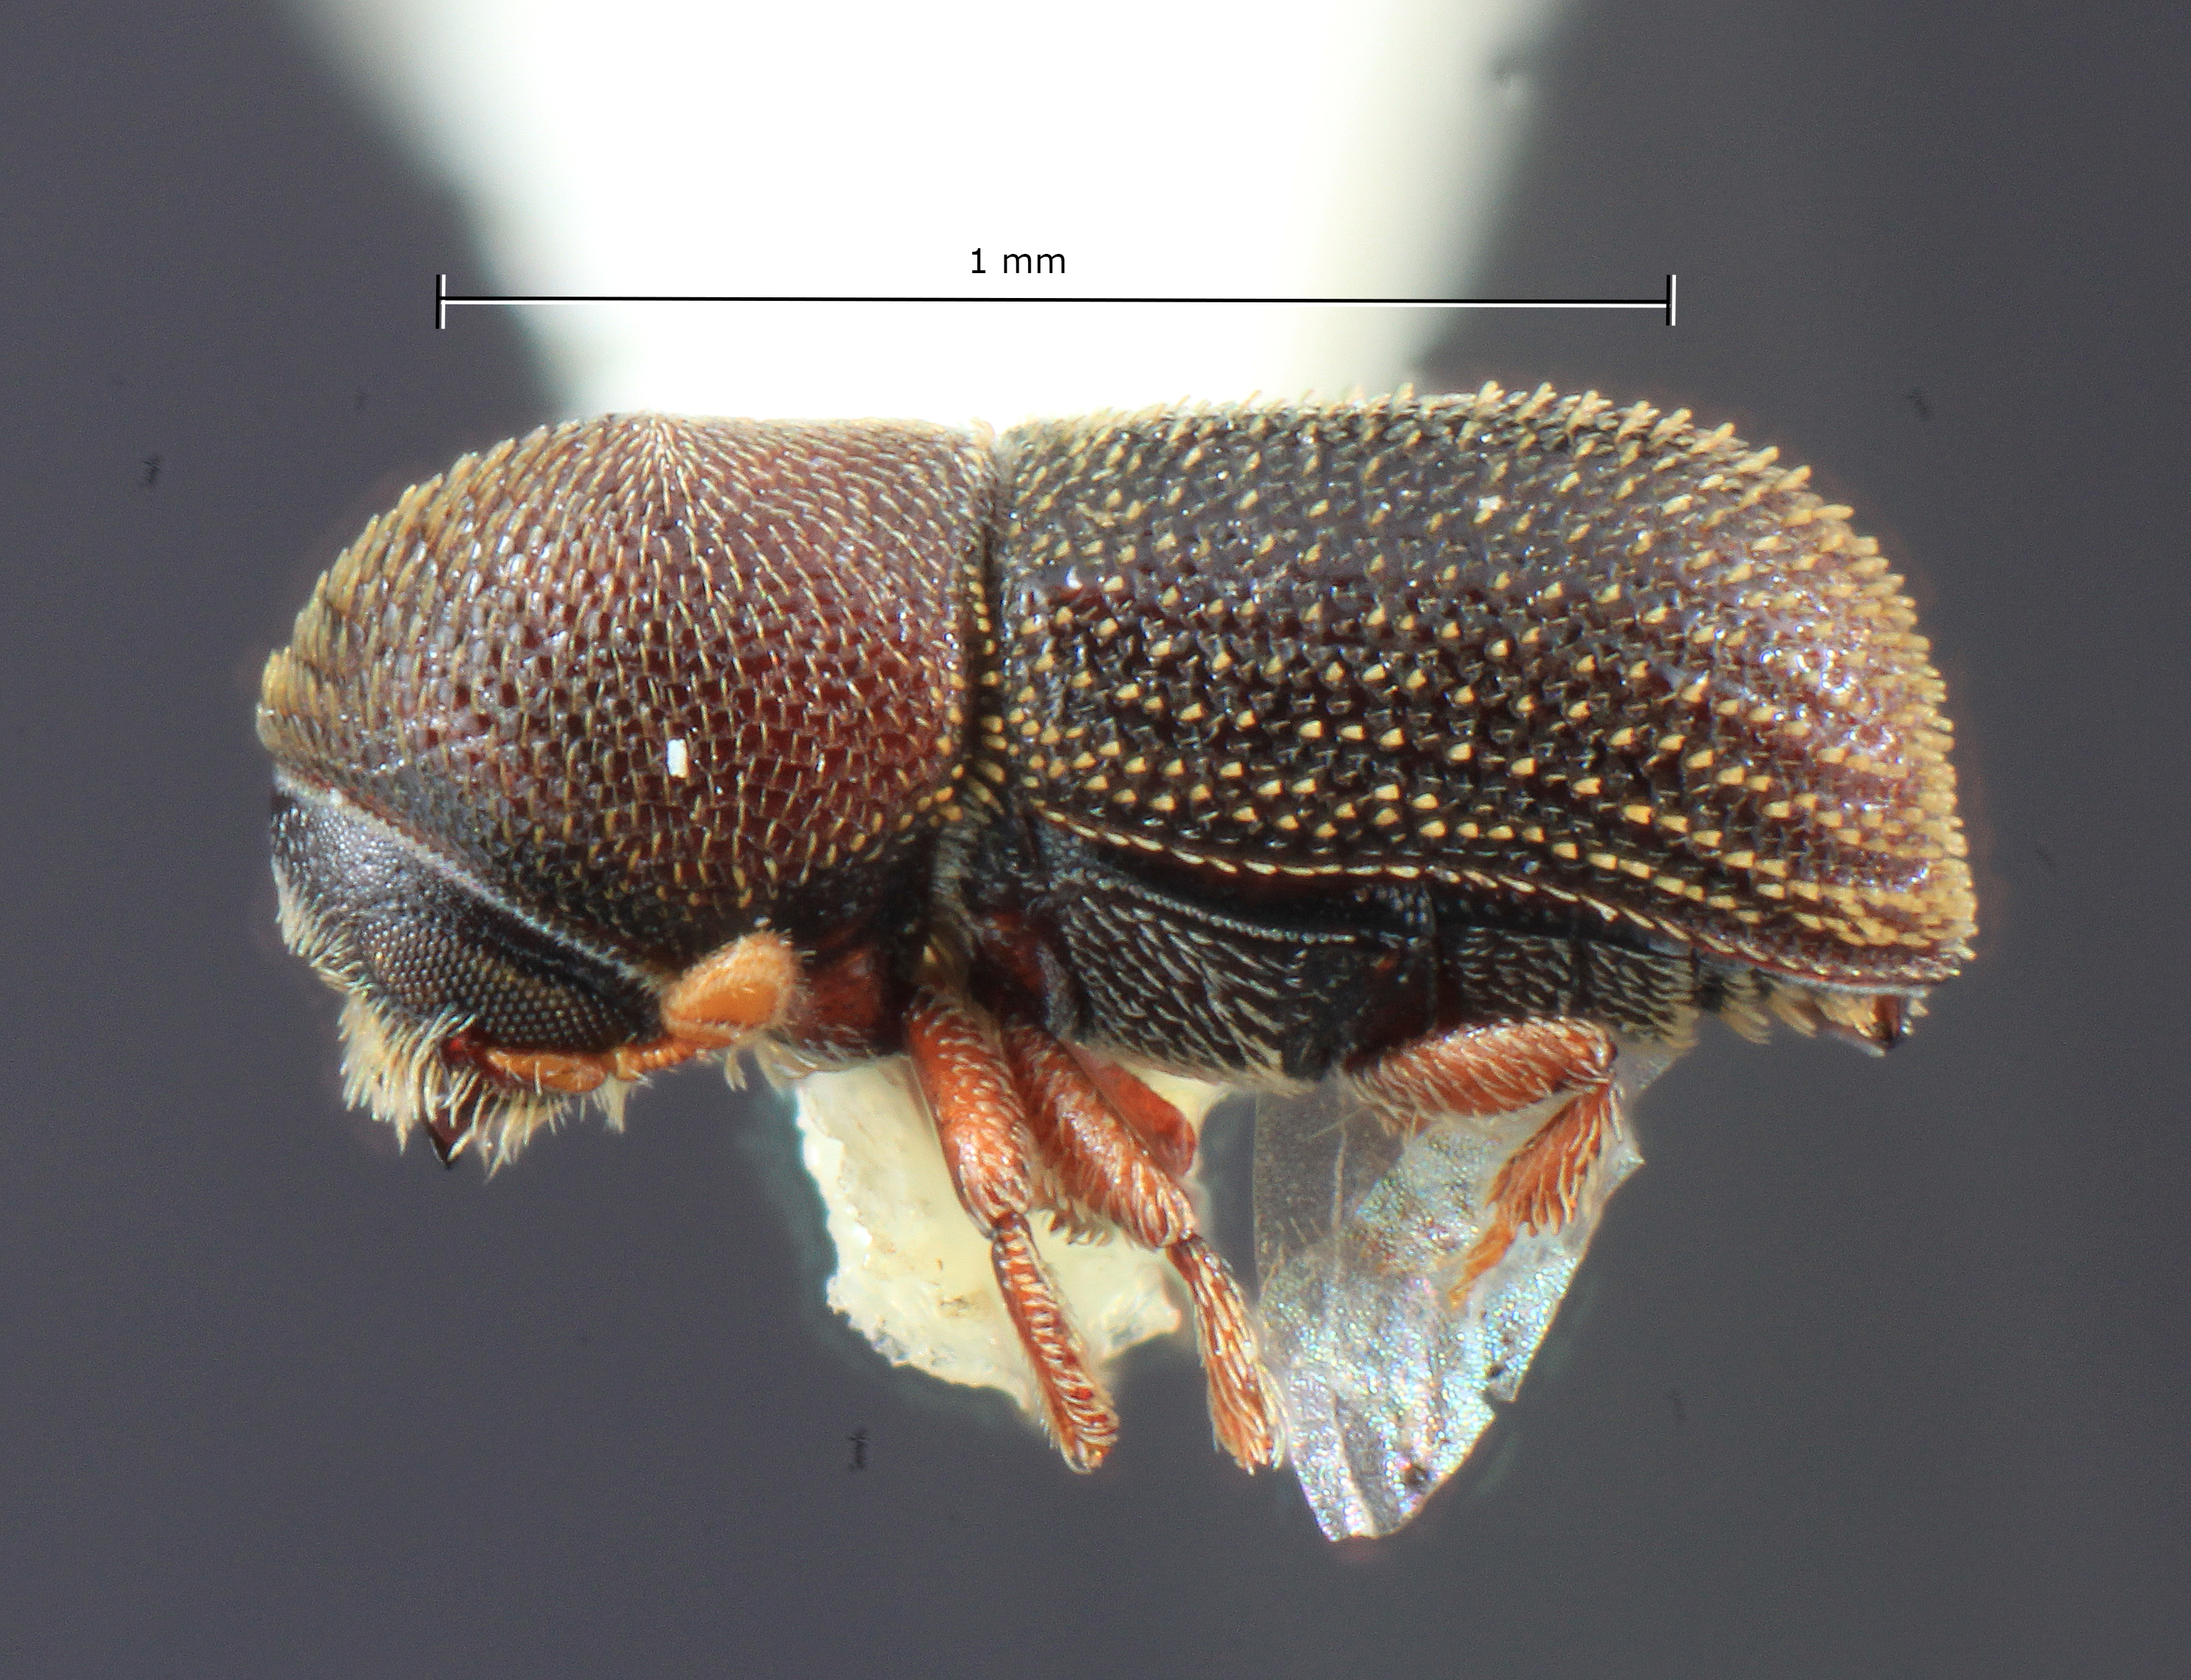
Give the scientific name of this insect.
Styphlosoma granulatum
